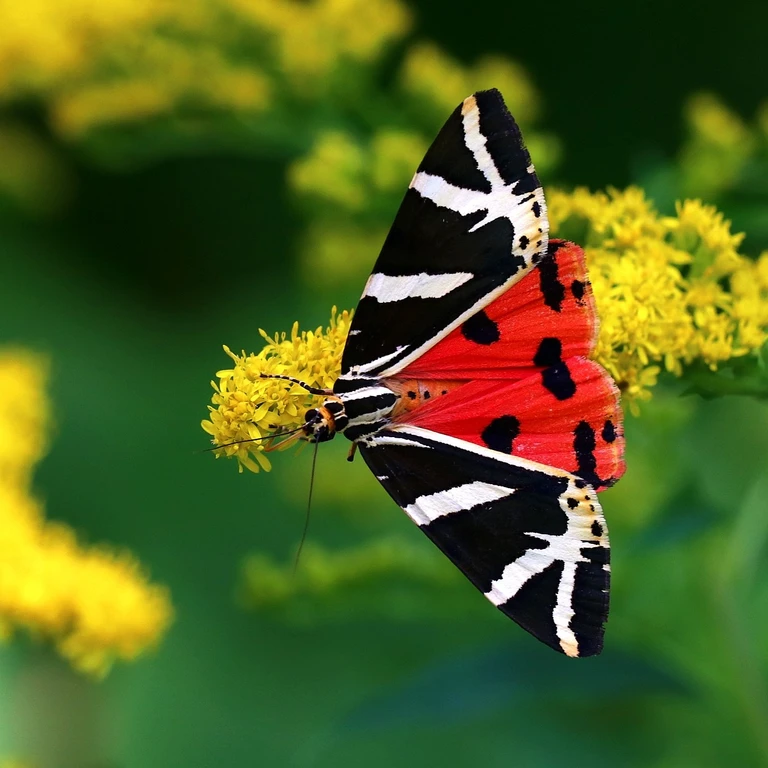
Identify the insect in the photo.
Euplagia quadripunctaria
